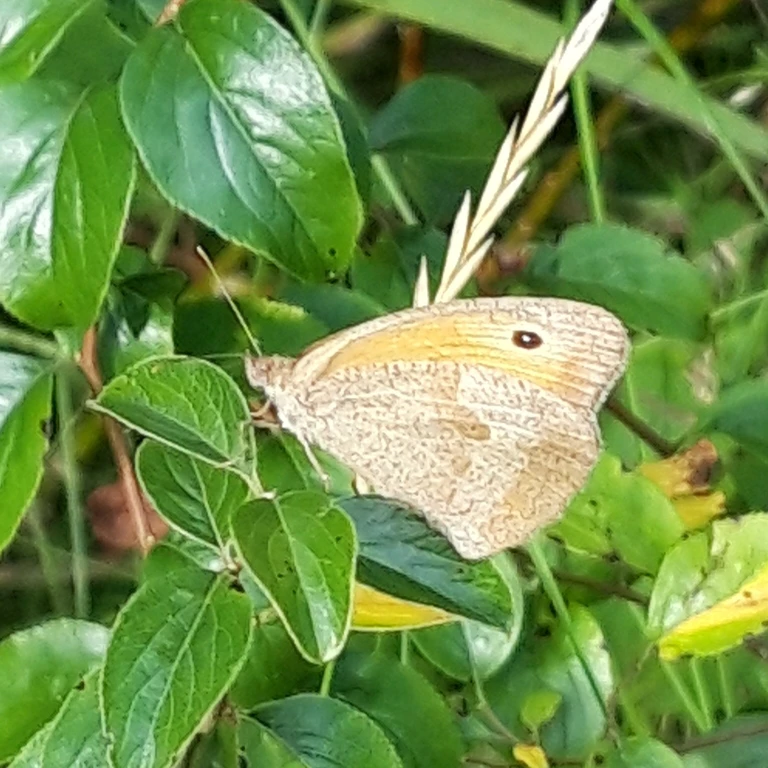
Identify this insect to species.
Maniola jurtina
